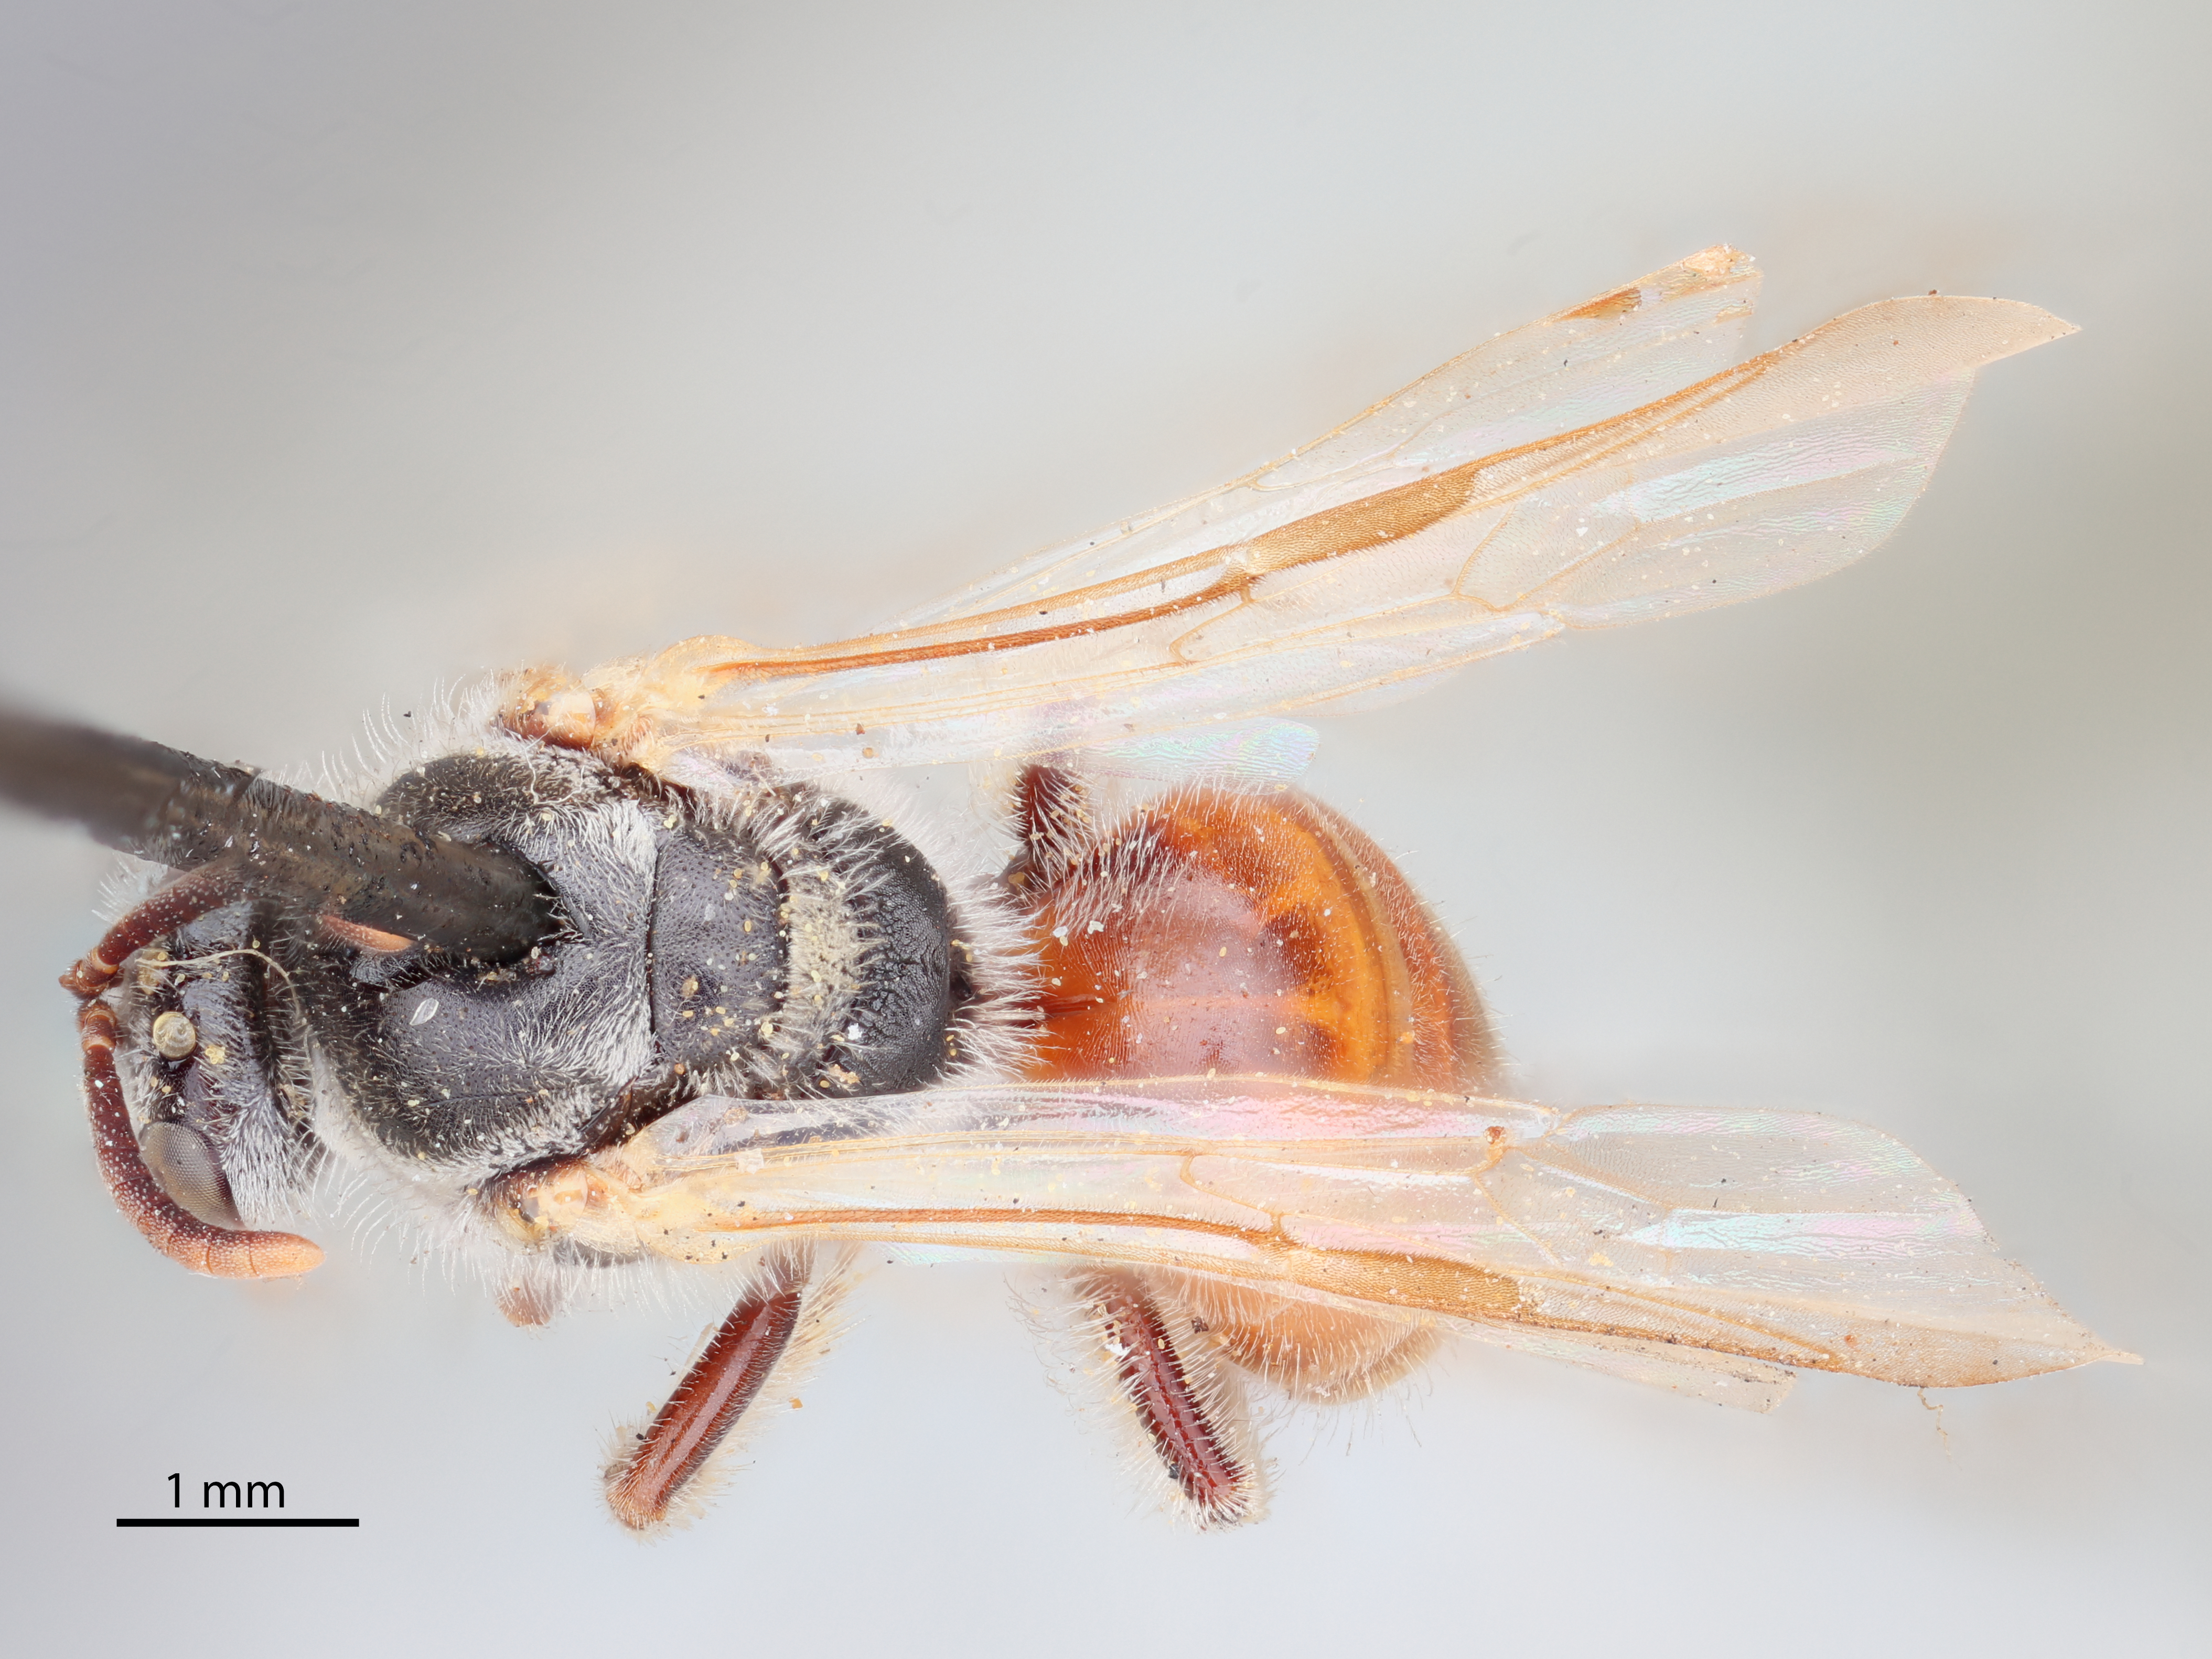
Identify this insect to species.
Halictus swenki
